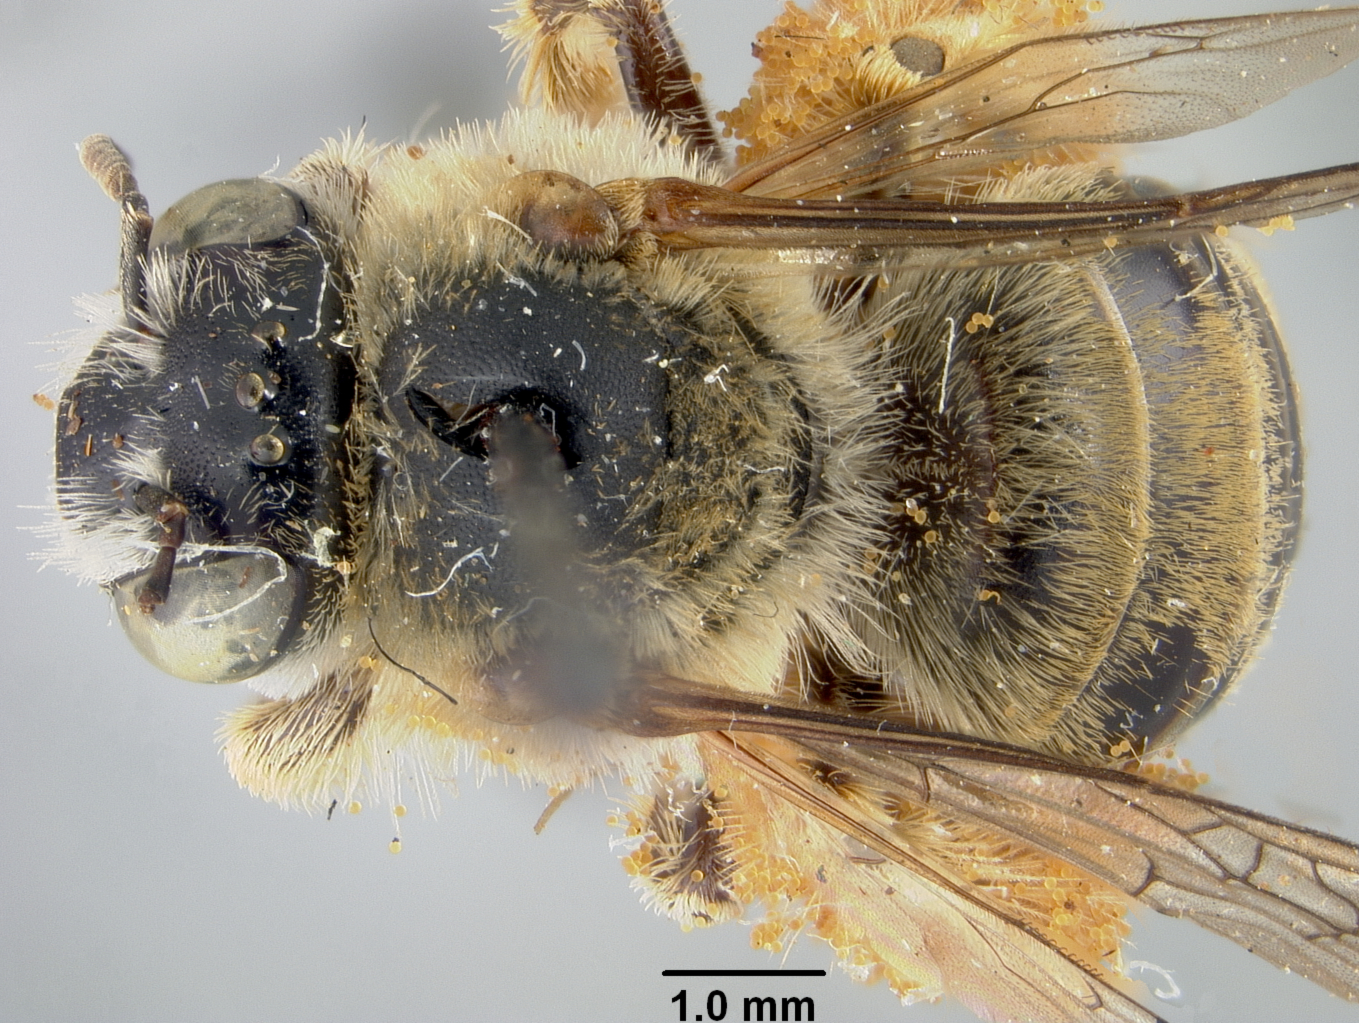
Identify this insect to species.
Melissodes spilognathus
